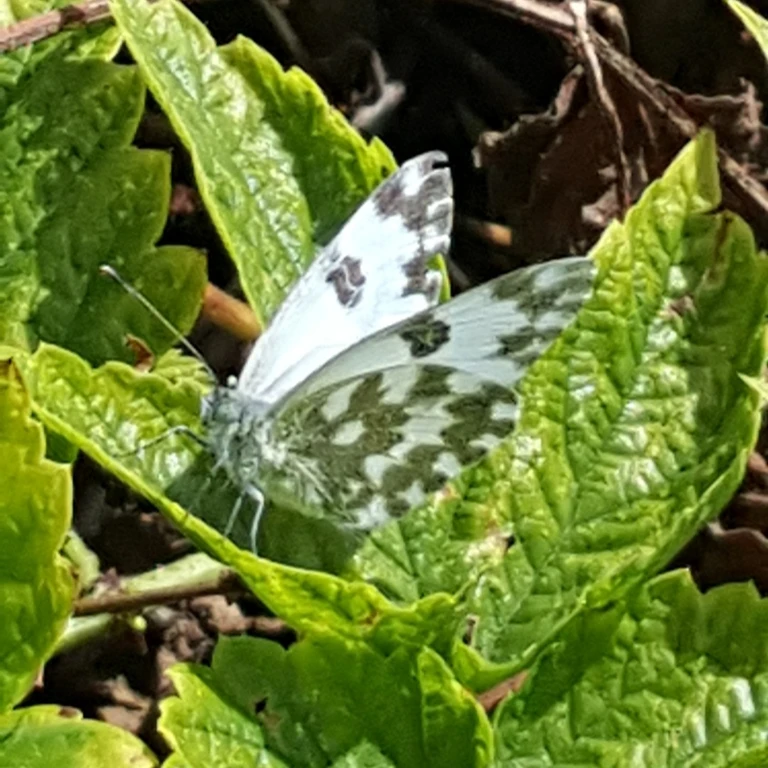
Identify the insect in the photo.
Pontia edusa
